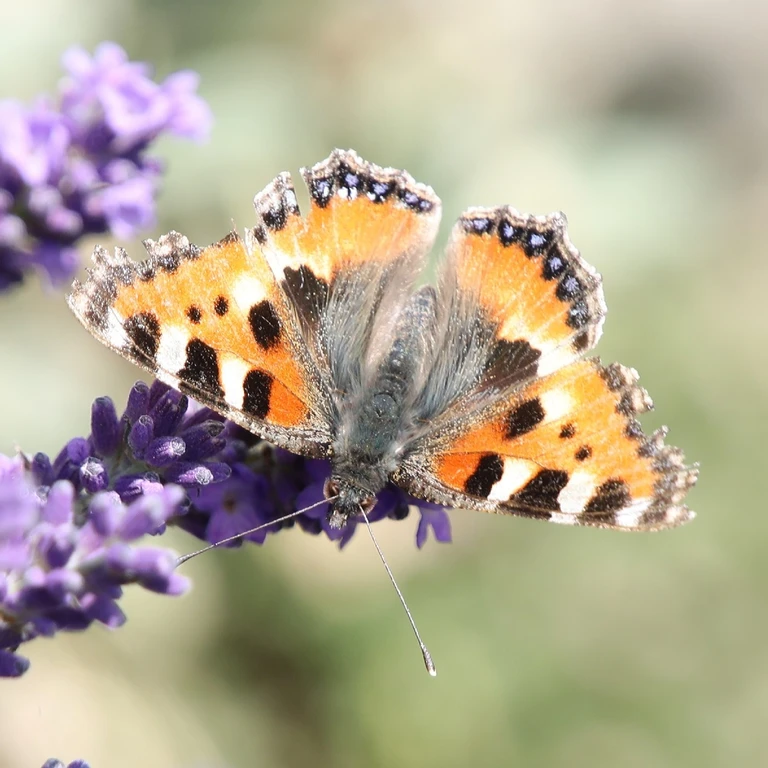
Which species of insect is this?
Aglais urticae
